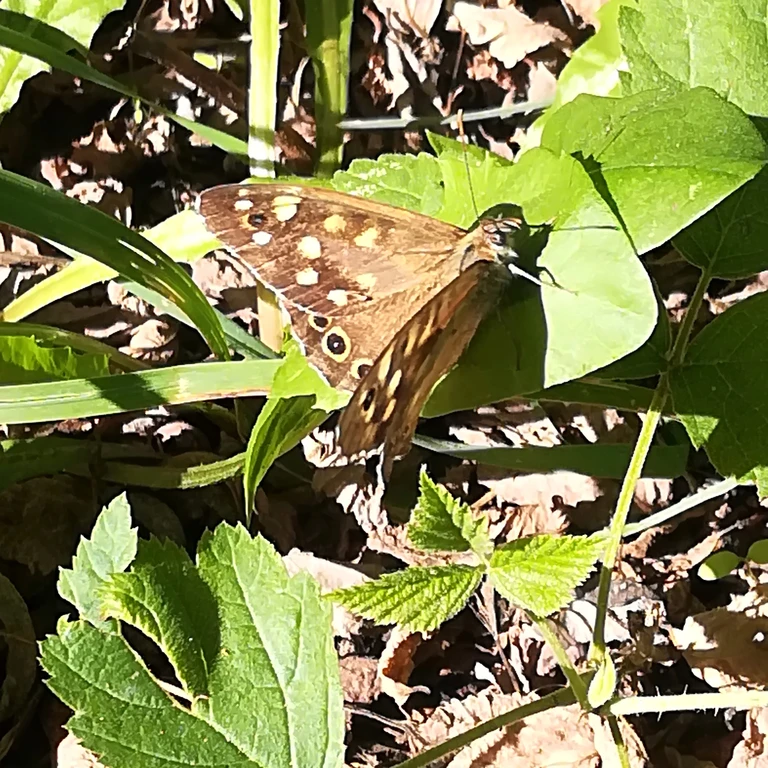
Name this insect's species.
Pararge aegeria
